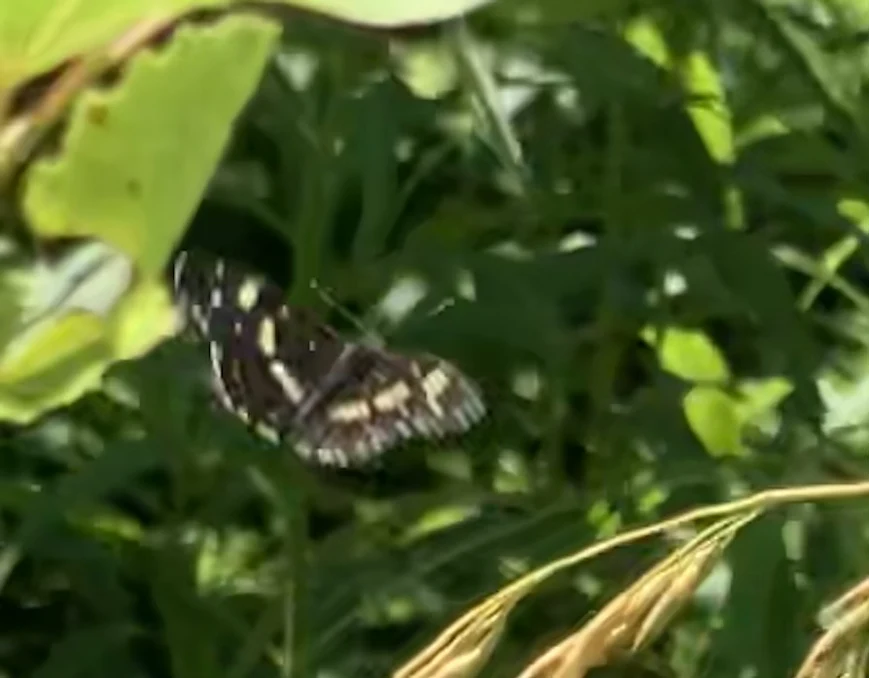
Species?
Araschnia levana
